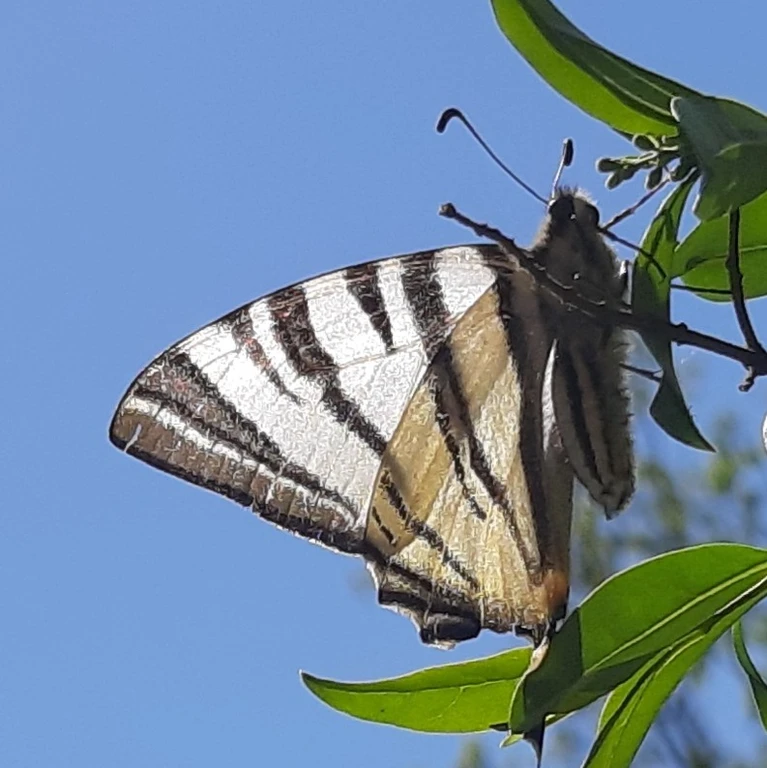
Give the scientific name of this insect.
Iphiclides podalirius
